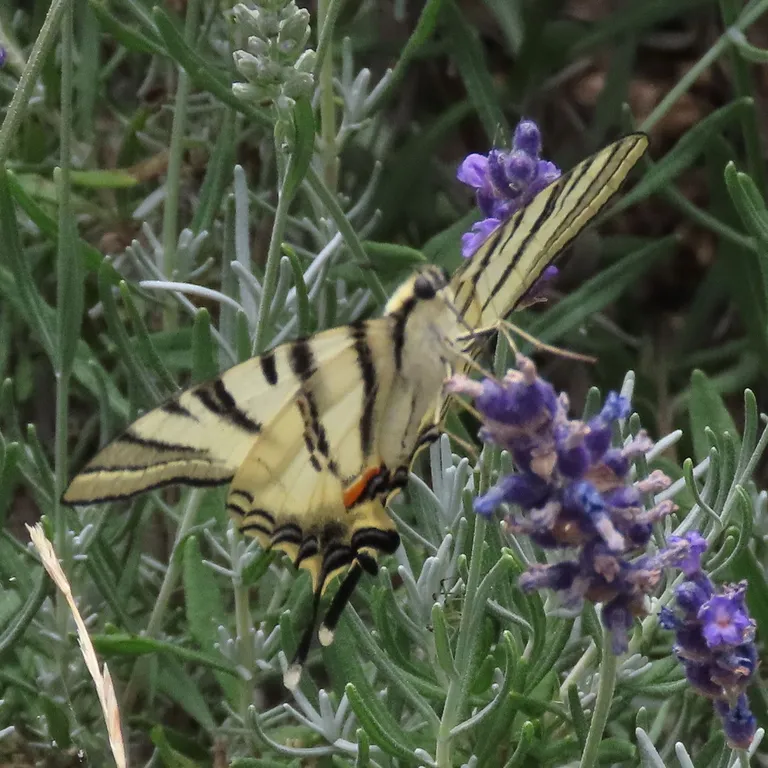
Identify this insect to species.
Iphiclides podalirius
